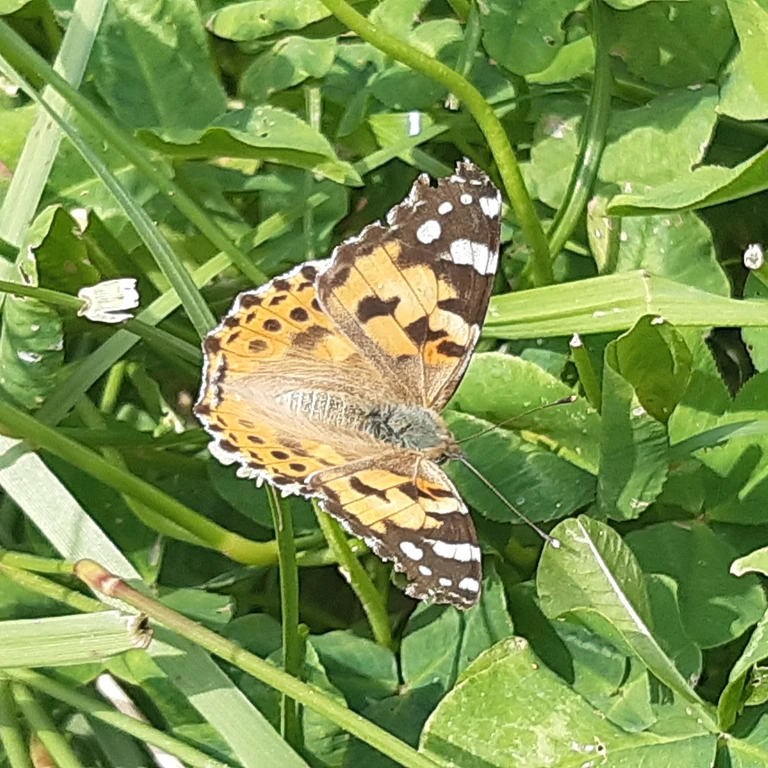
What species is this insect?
Vanessa cardui
